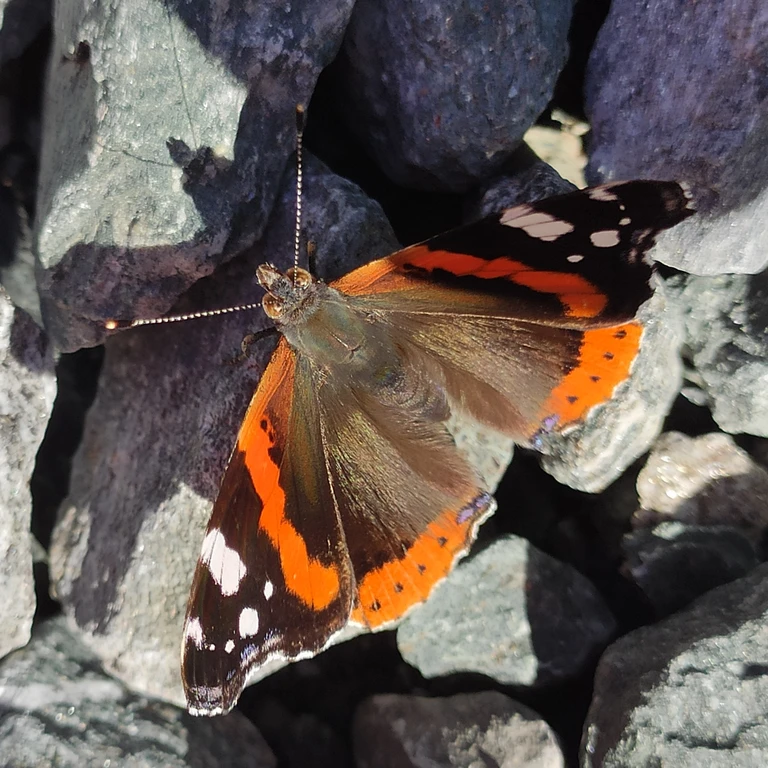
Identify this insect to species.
Vanessa atalanta
